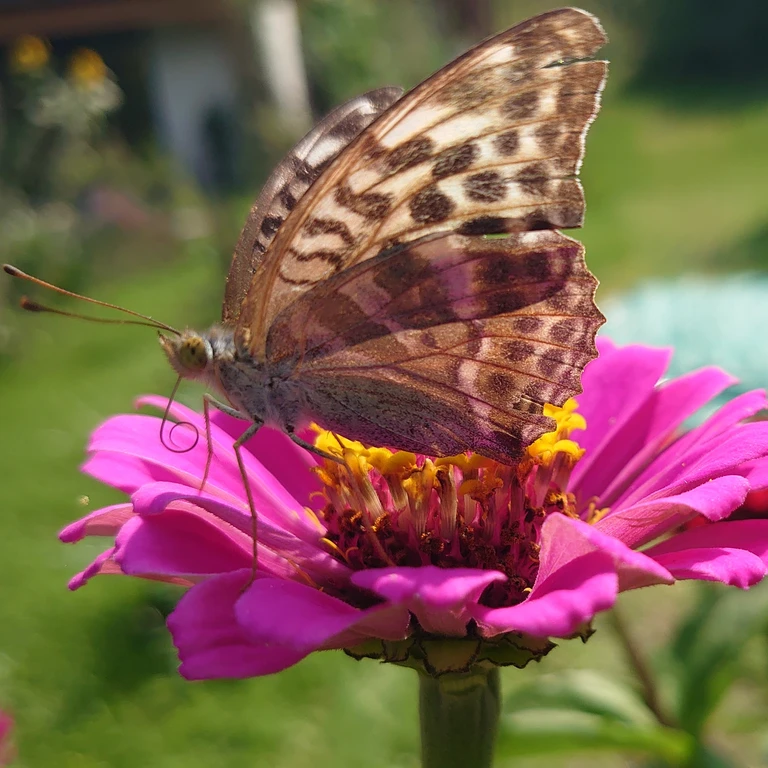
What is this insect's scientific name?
Argynnis paphia
